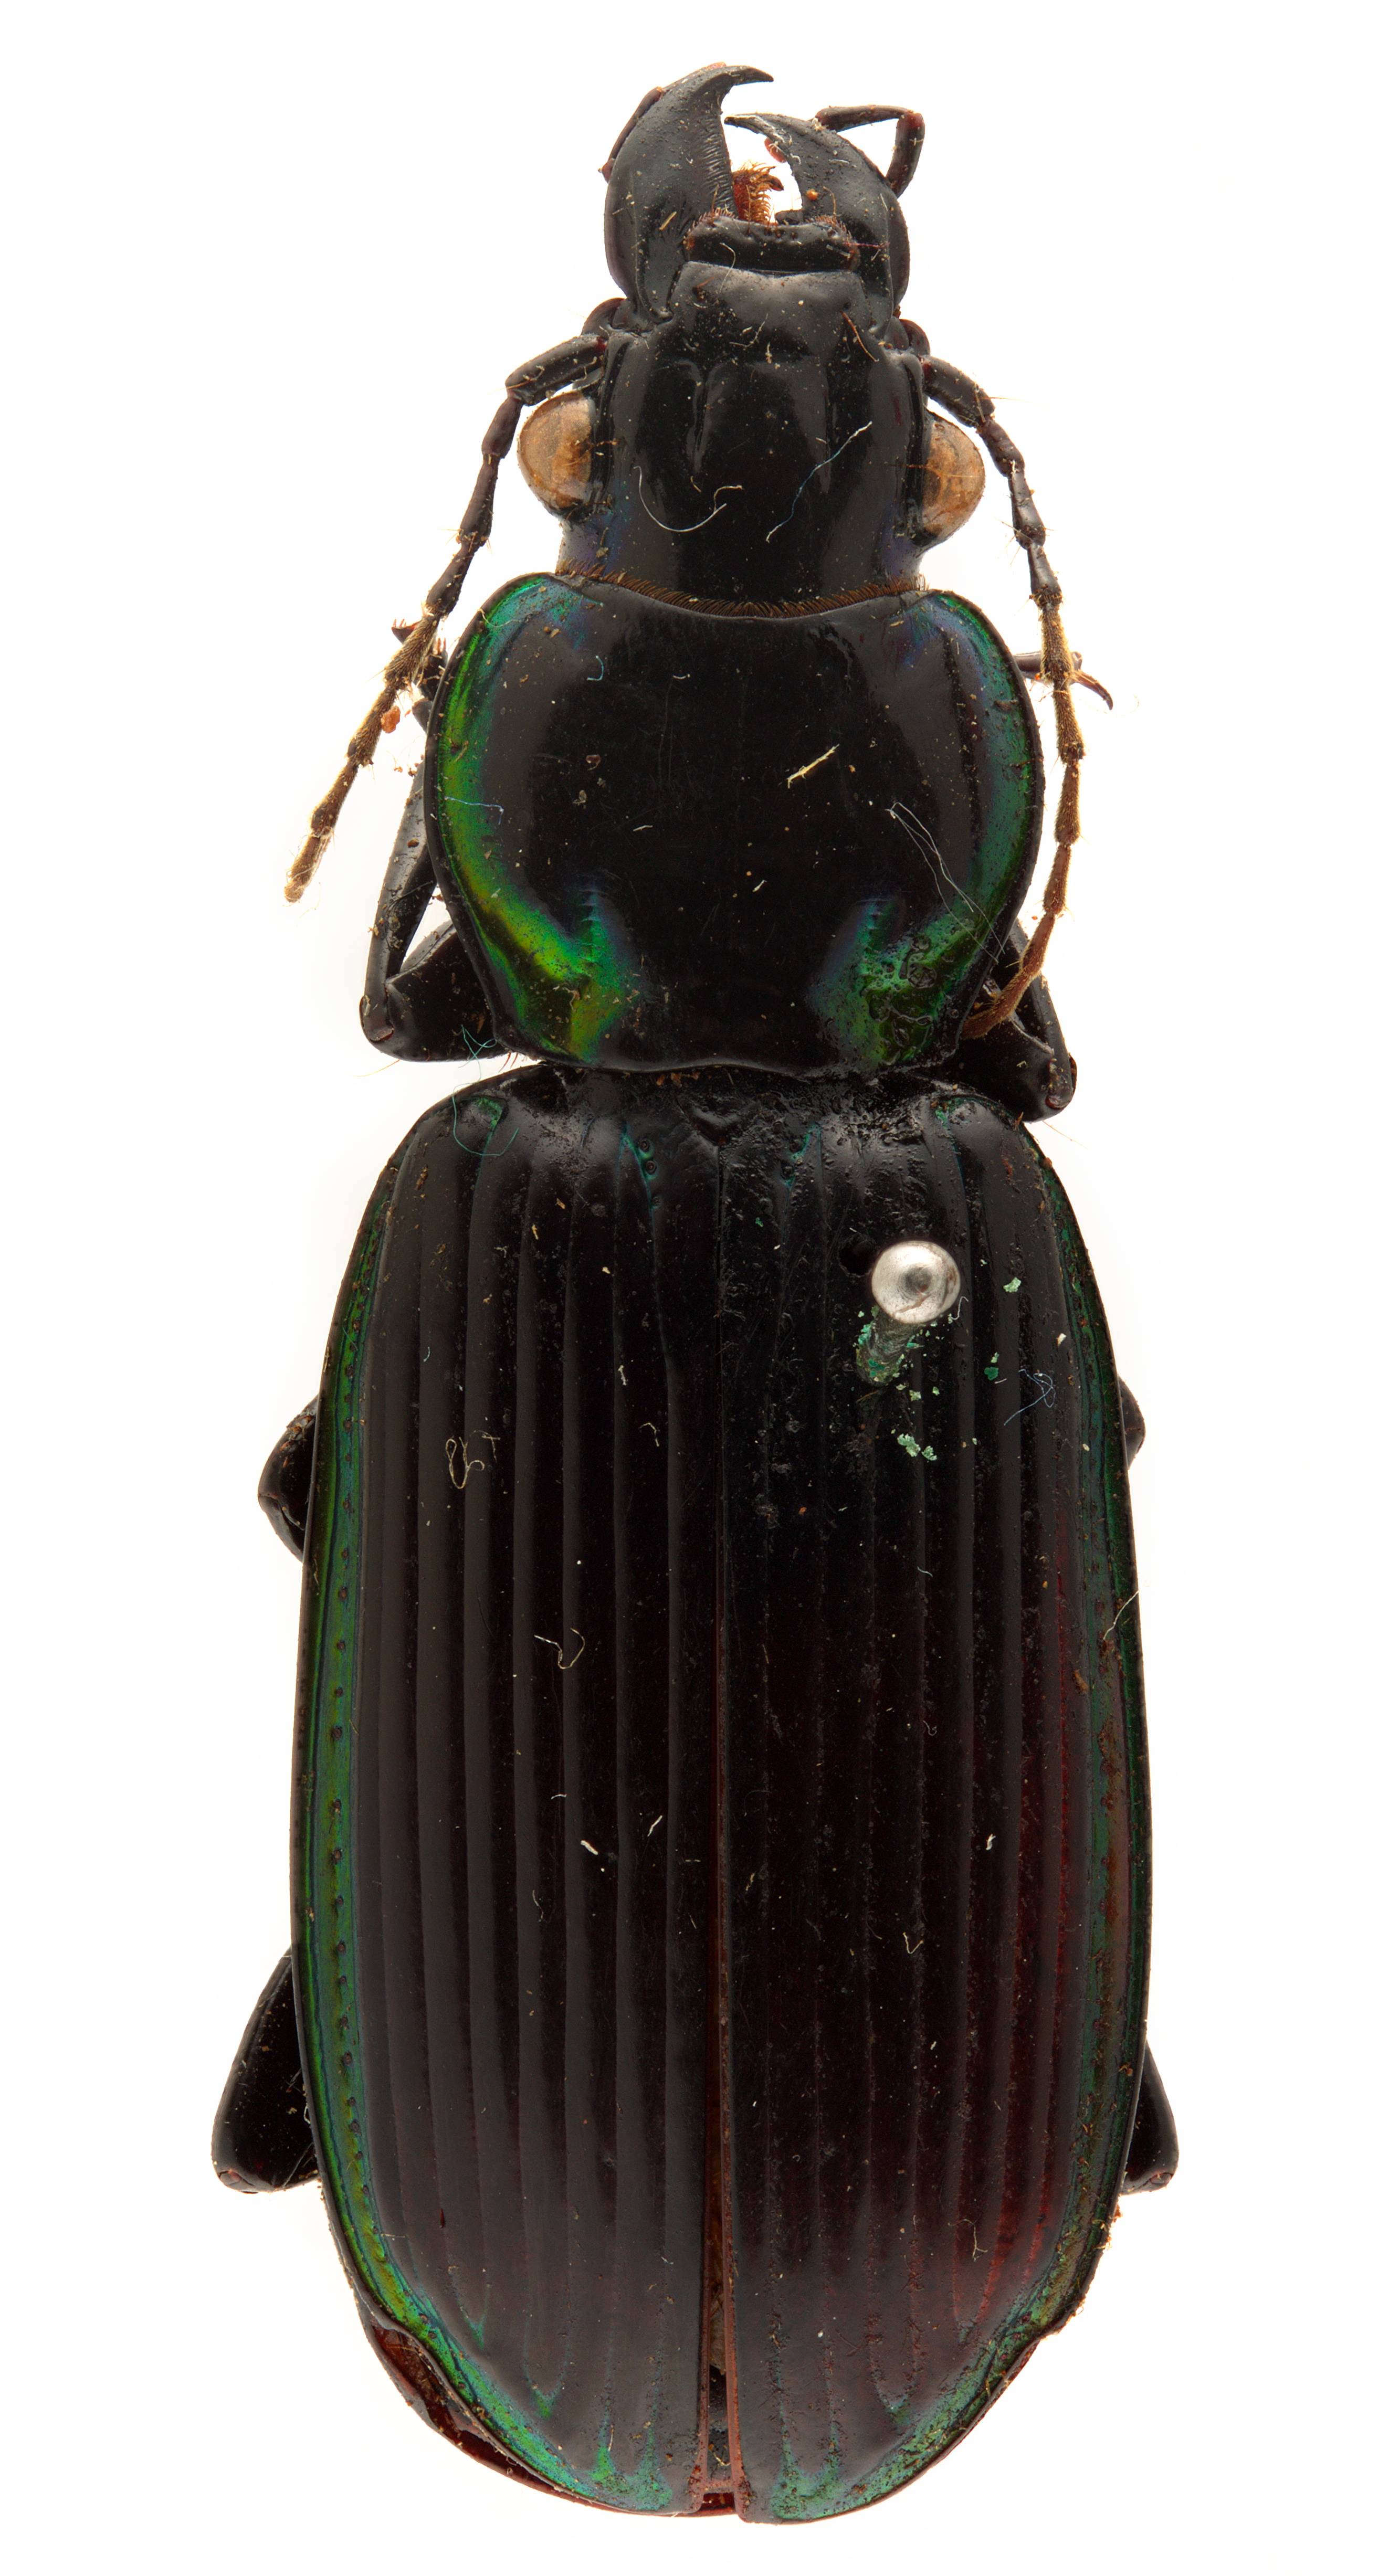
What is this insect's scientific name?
Catodromus latreilli (also Leiradira latreillei)
